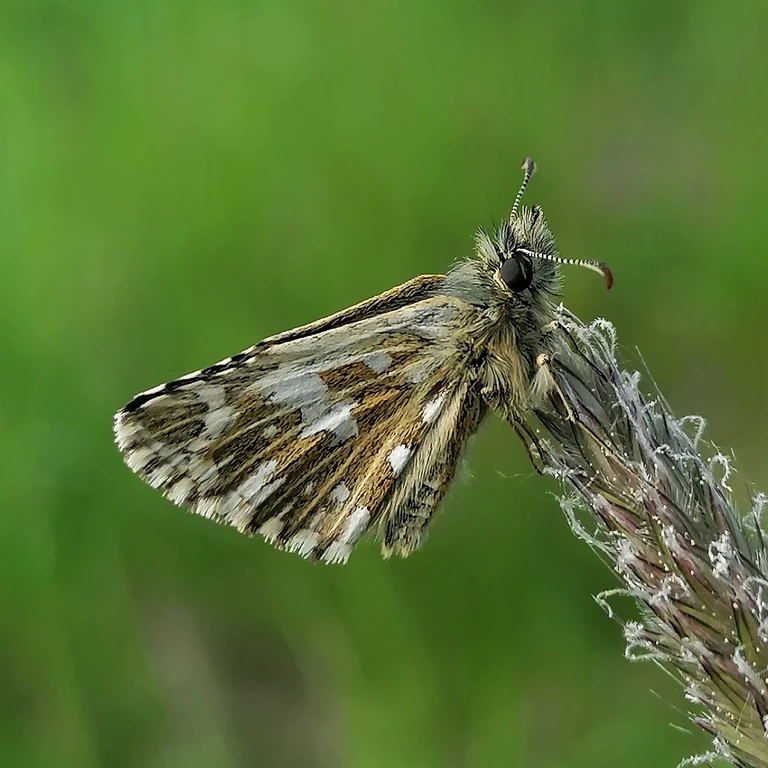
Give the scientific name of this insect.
Pyrgus malvae
